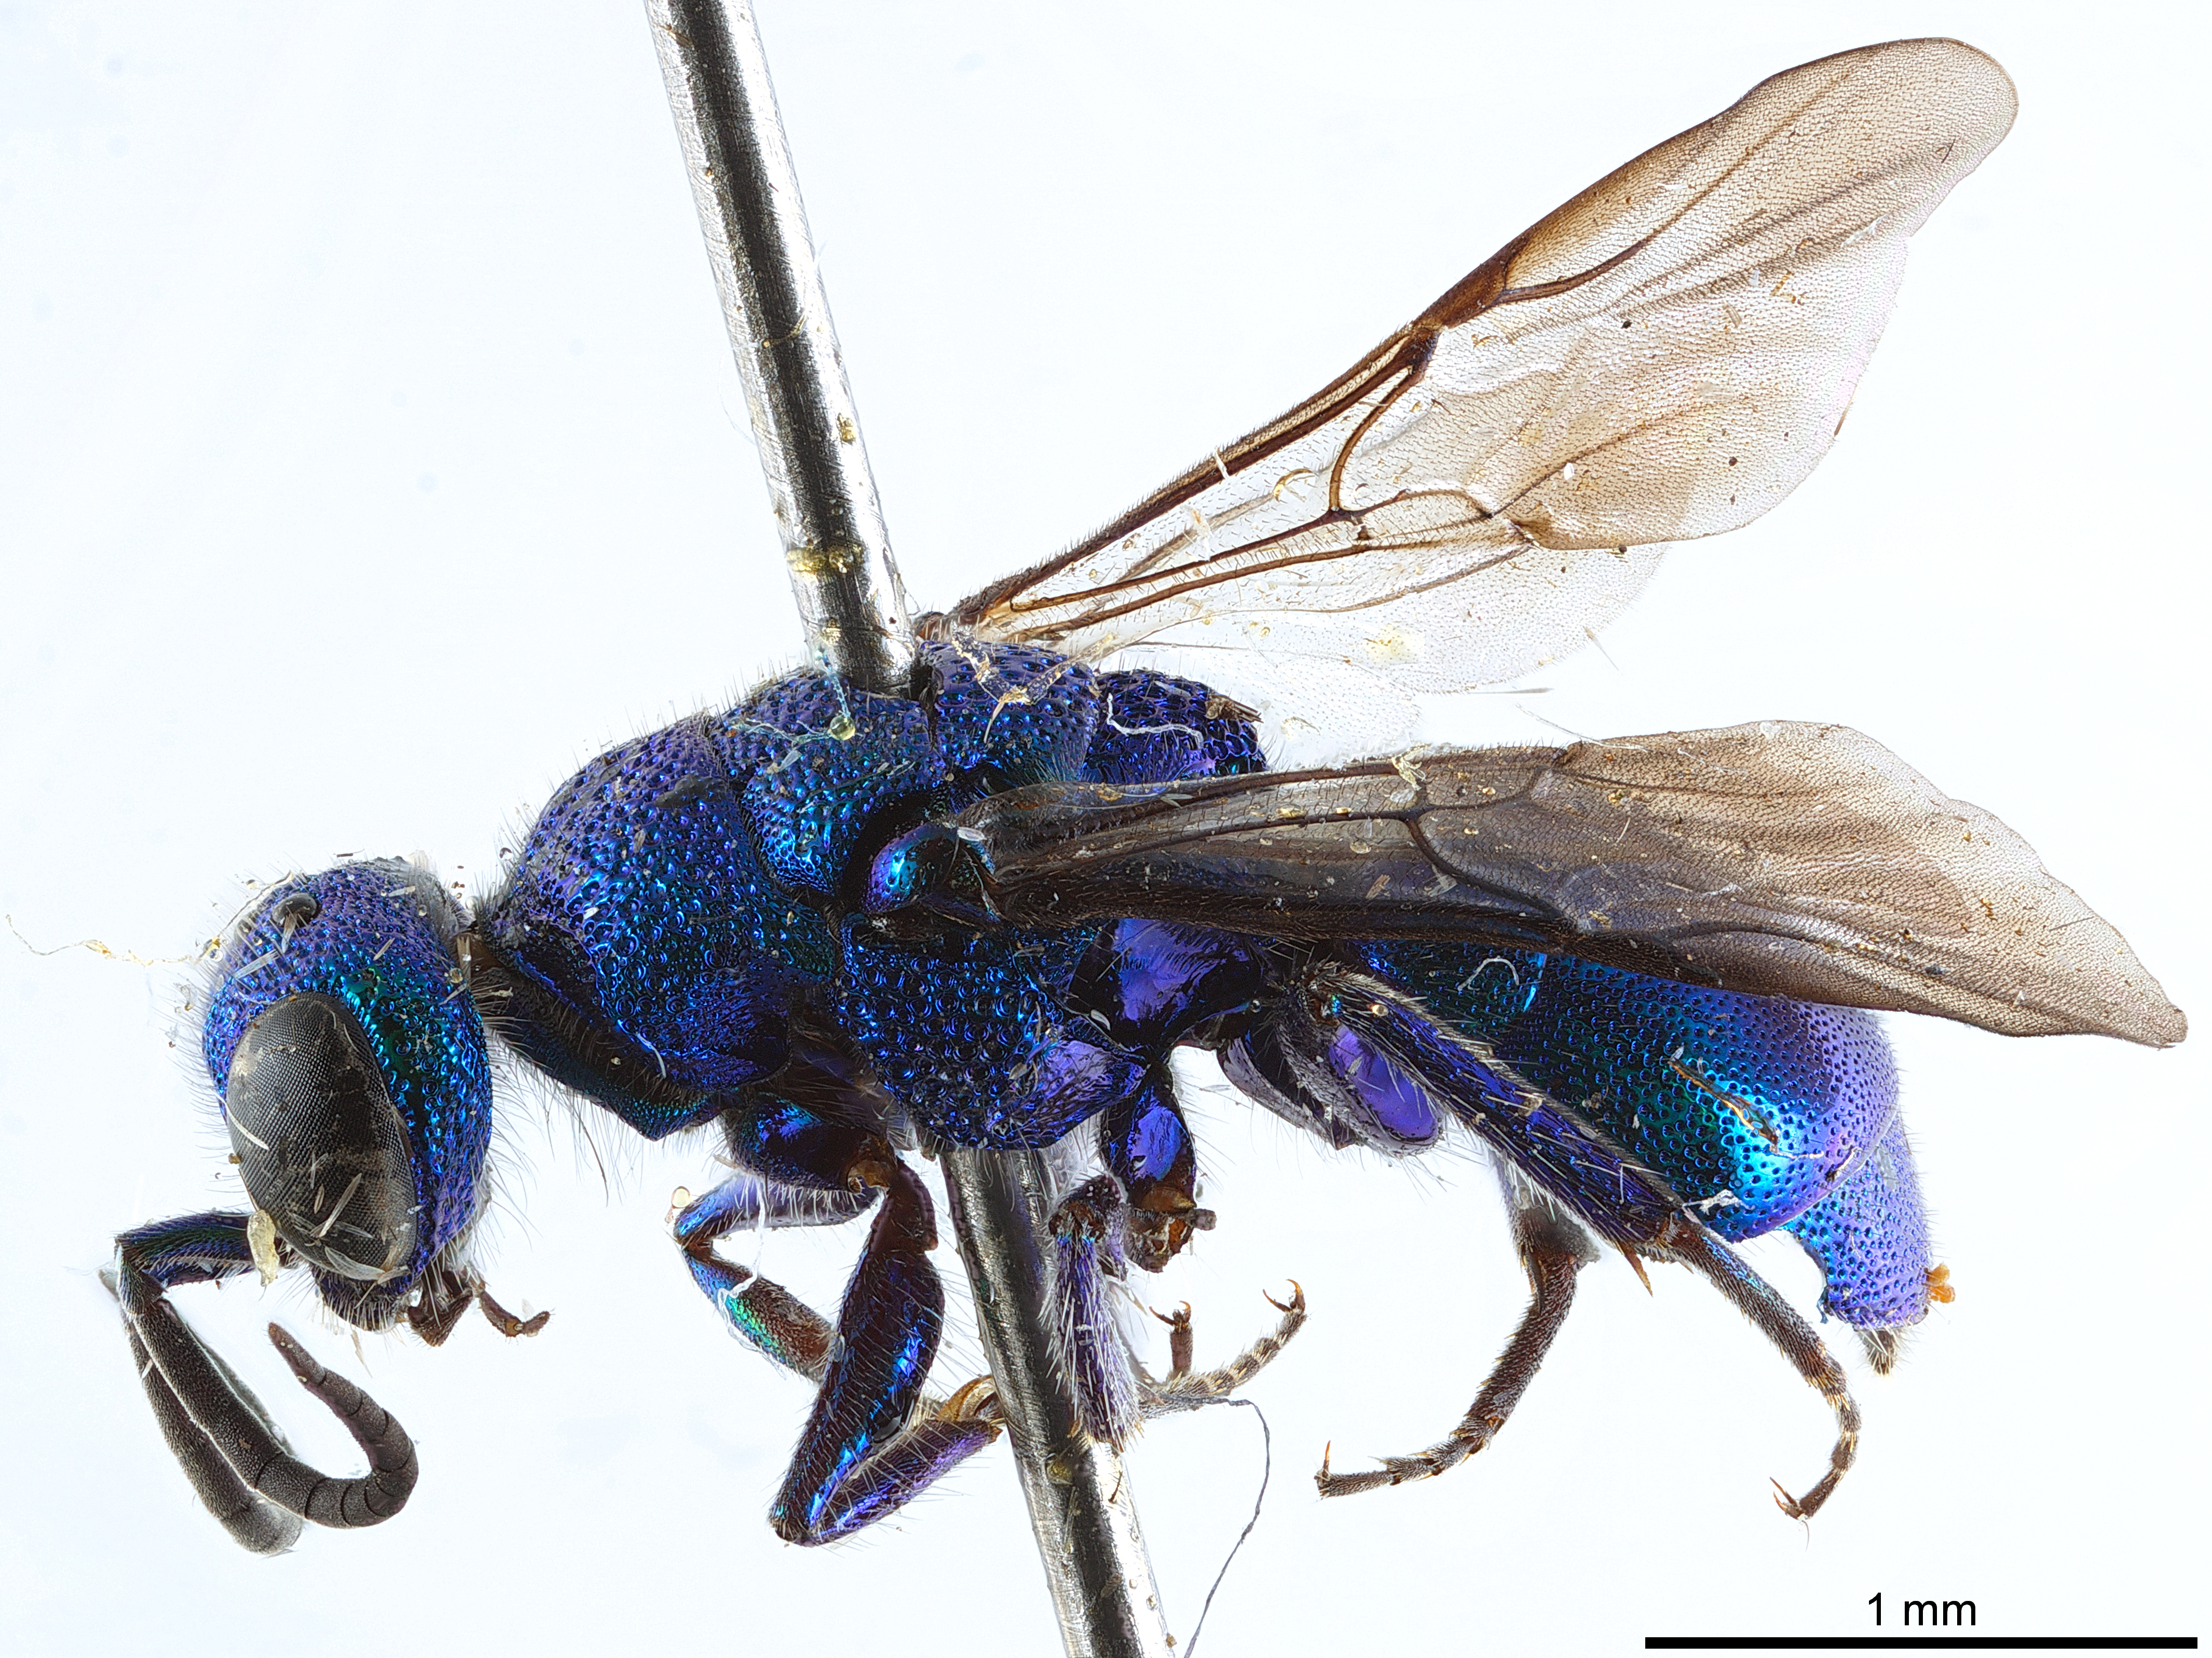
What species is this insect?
Exallopyga difficilis
